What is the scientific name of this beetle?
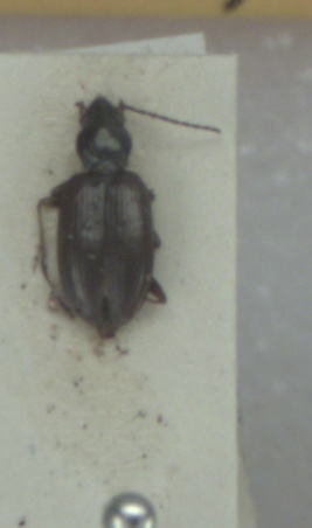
Bembidion geniculatum
